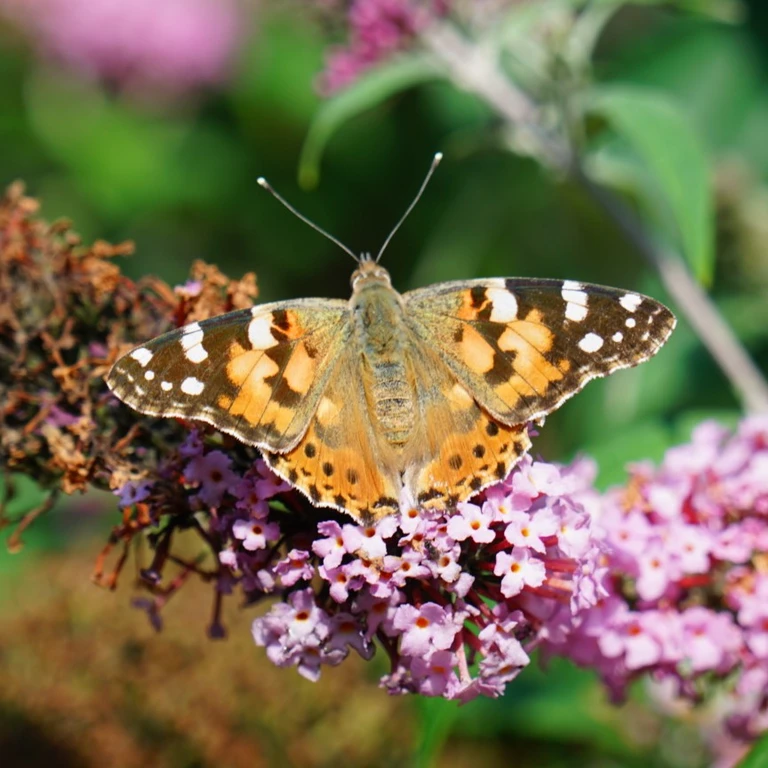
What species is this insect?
Vanessa cardui
